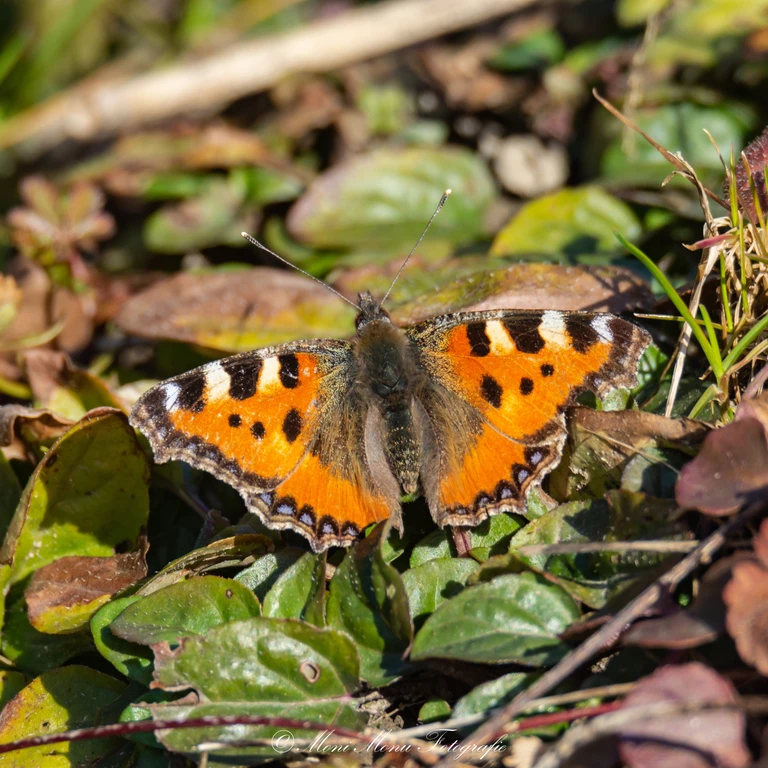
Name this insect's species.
Aglais urticae
